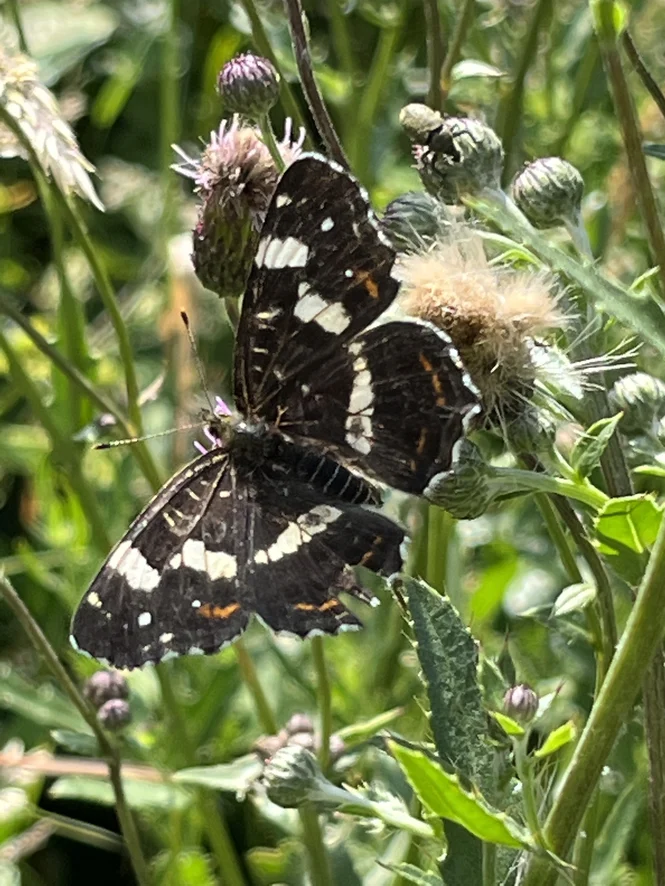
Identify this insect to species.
Araschnia levana
